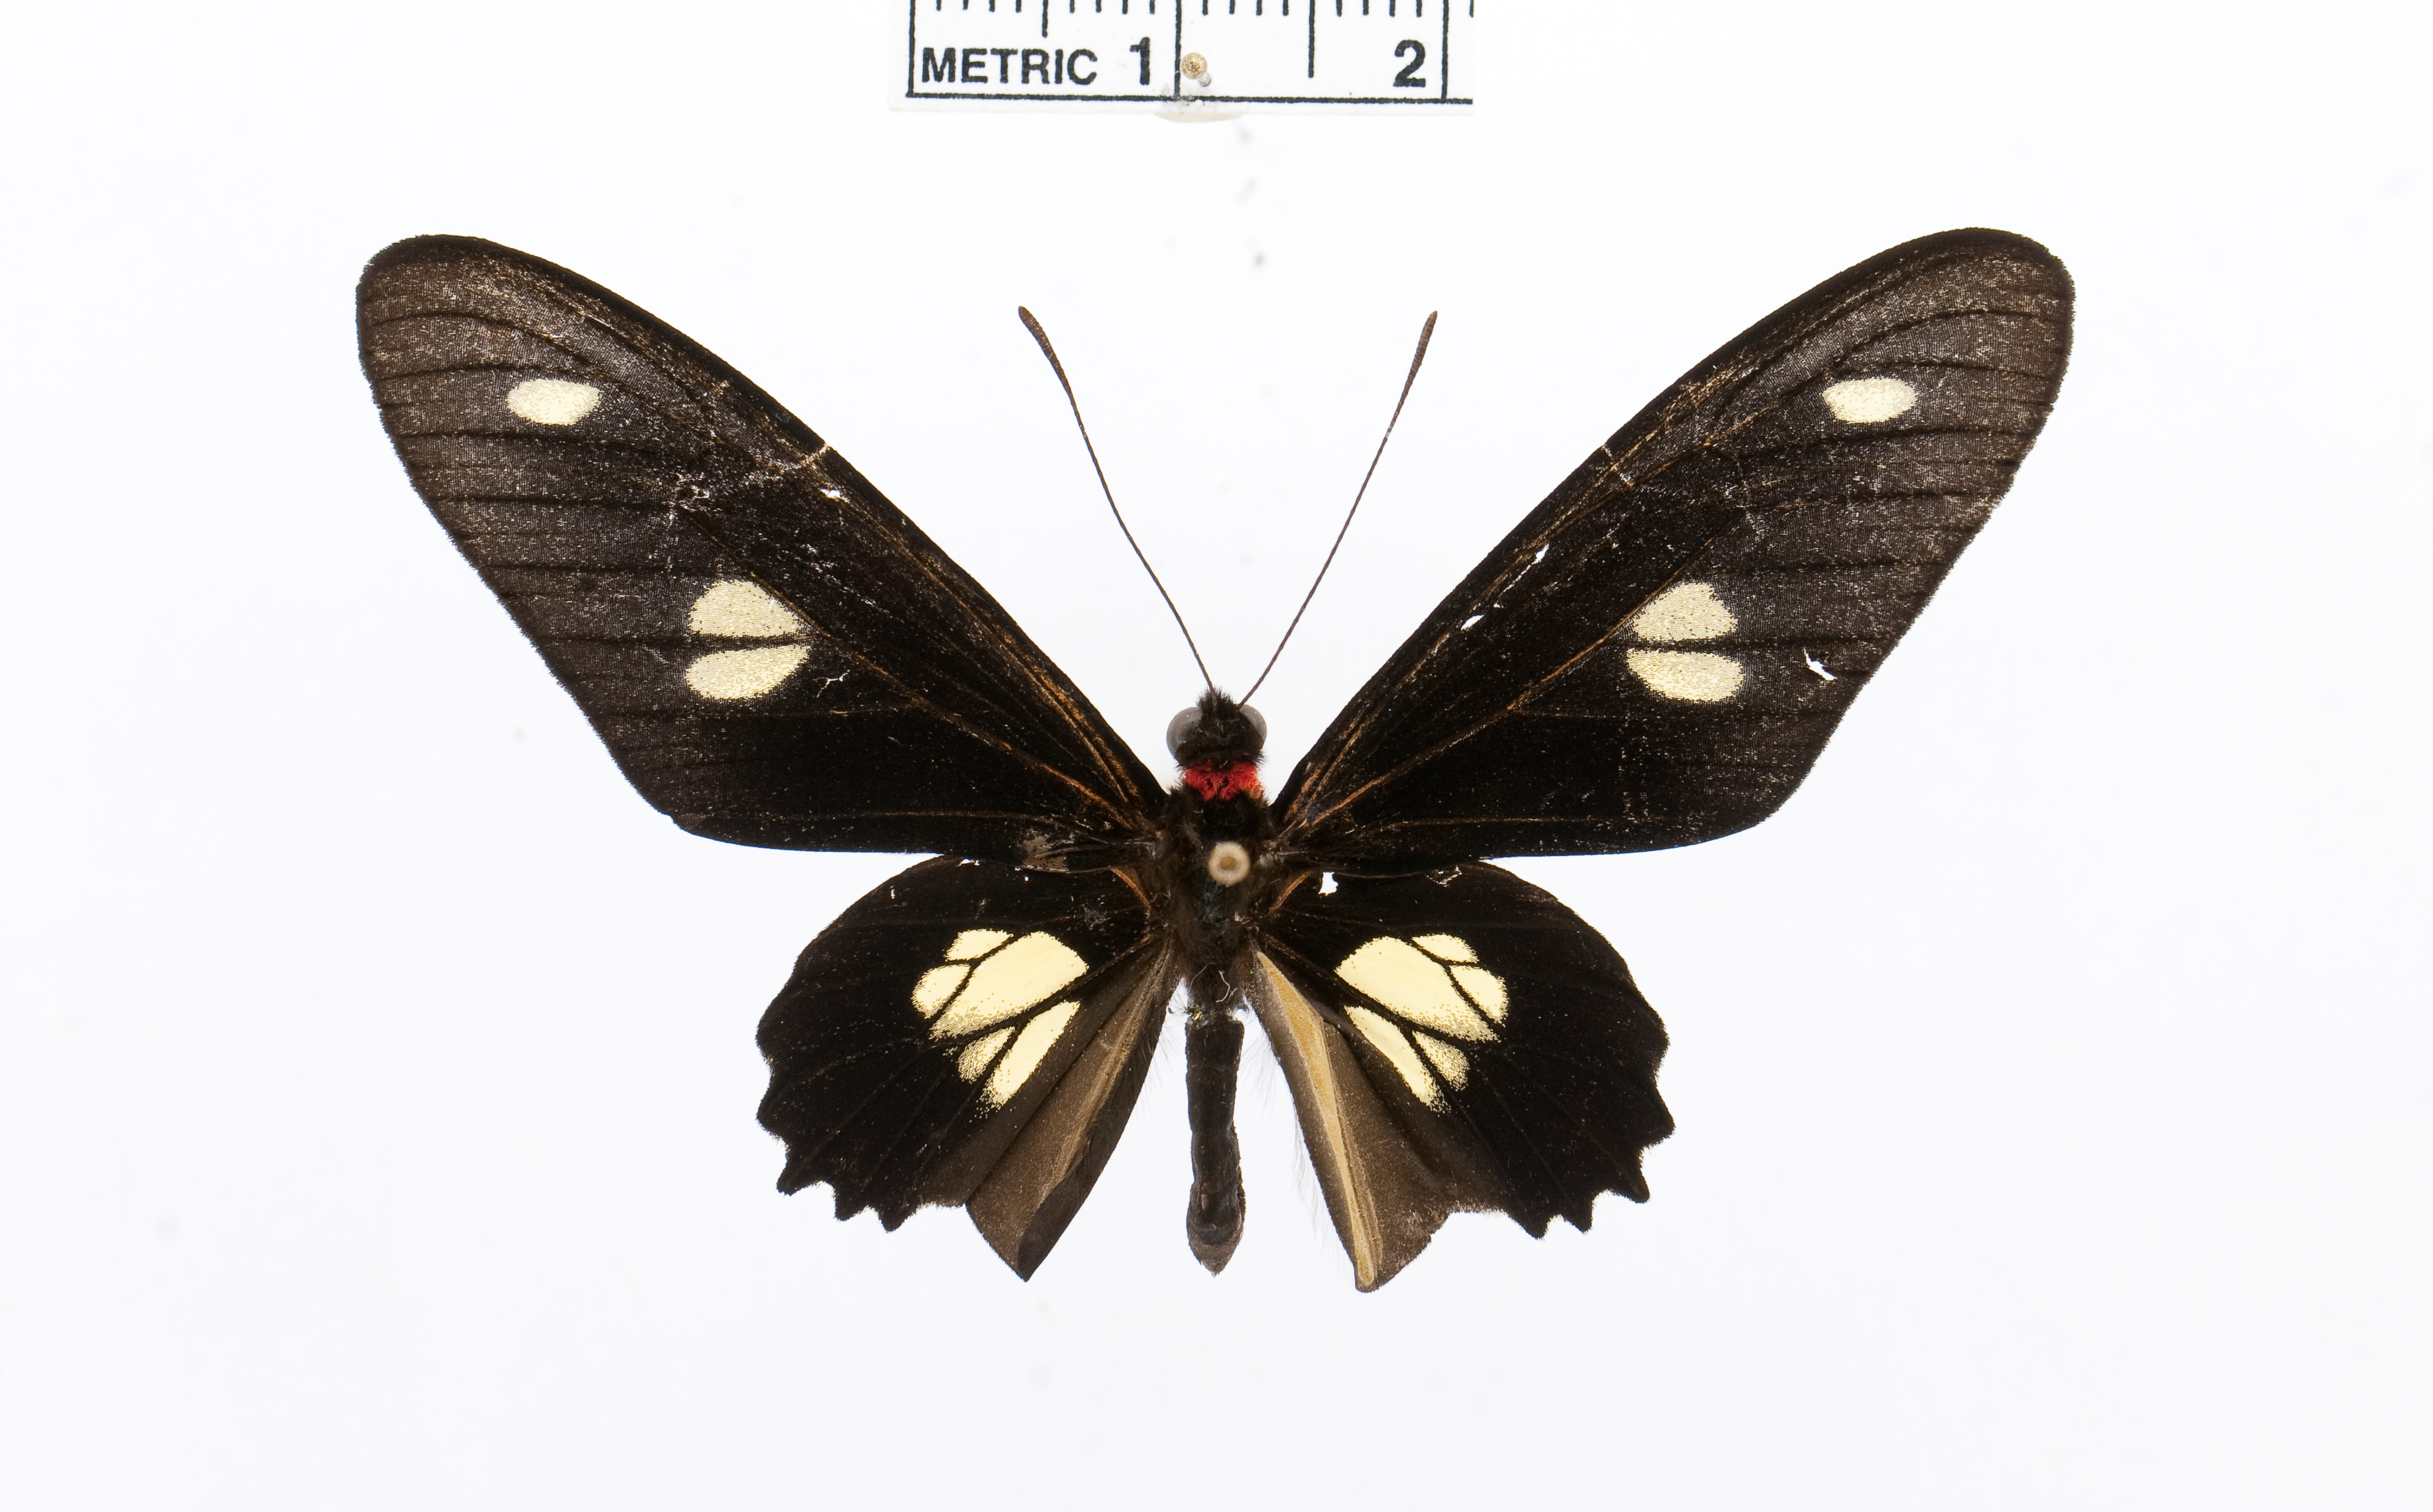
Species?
Parides chabrias
